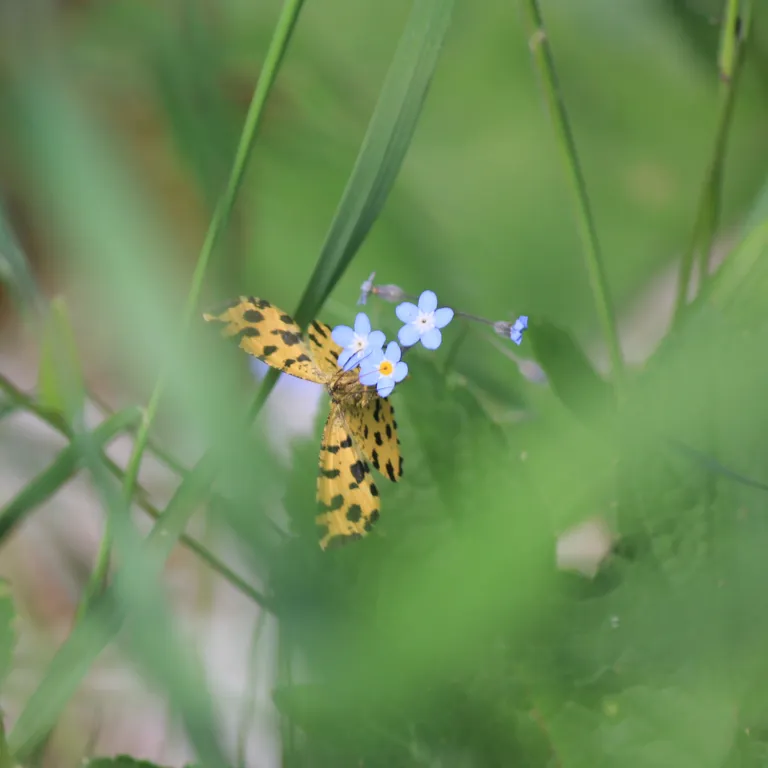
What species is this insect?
Pseudopanthera macularia
